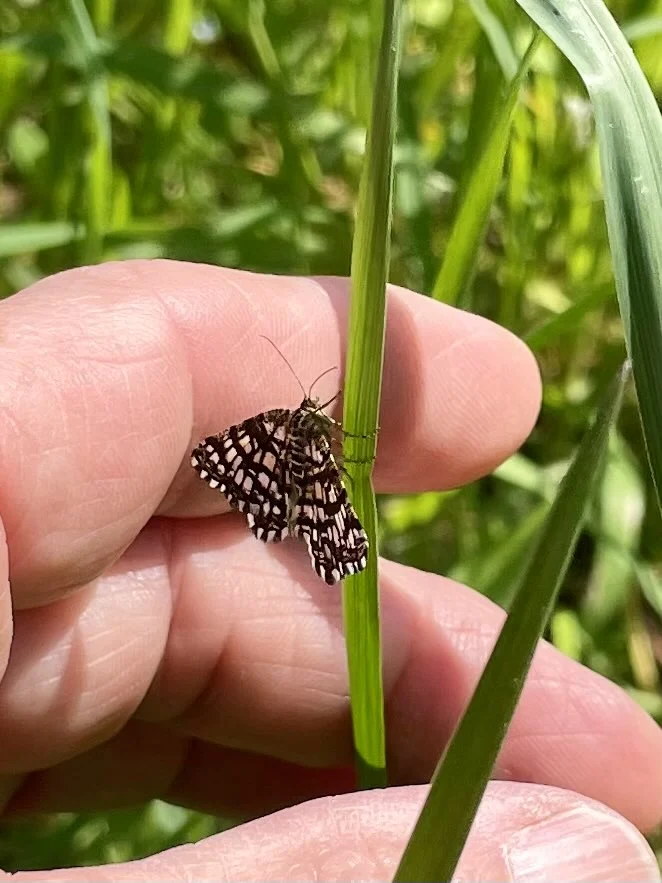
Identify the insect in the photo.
Chiasmia clathrata
